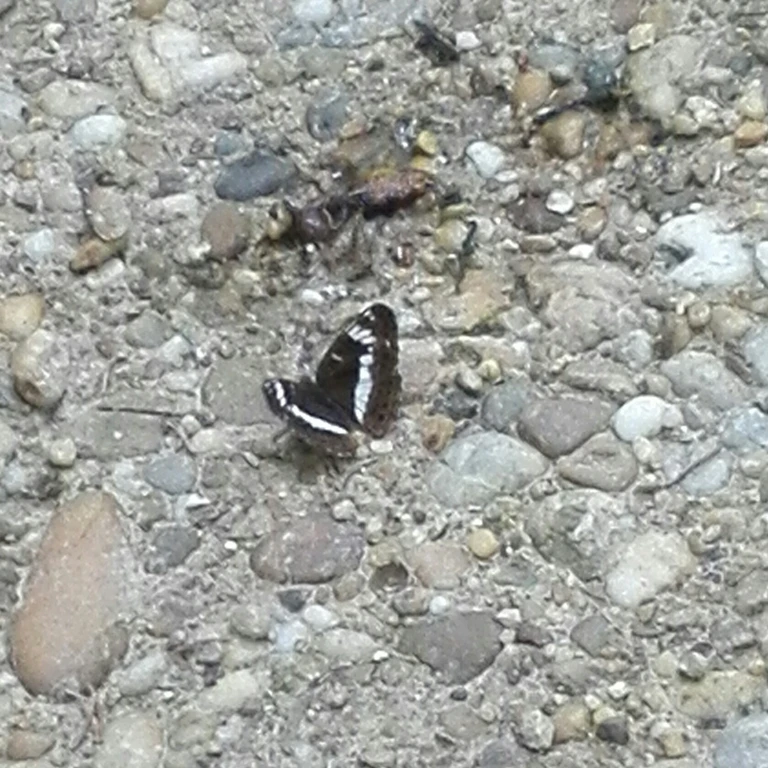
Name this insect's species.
Limenitis camilla (also Ladoga camilla)
